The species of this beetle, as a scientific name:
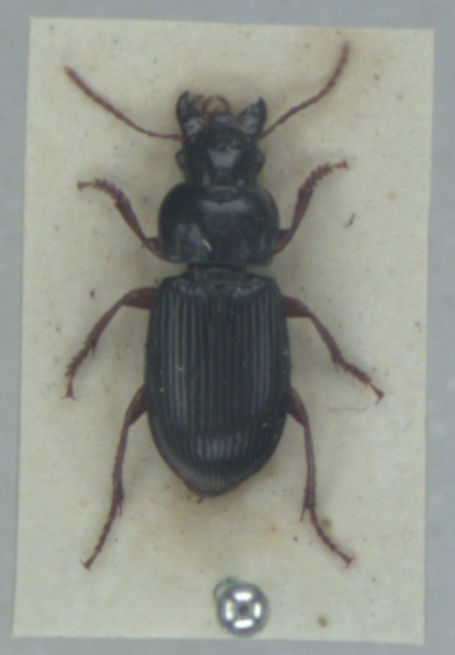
Harpalus laevipes
